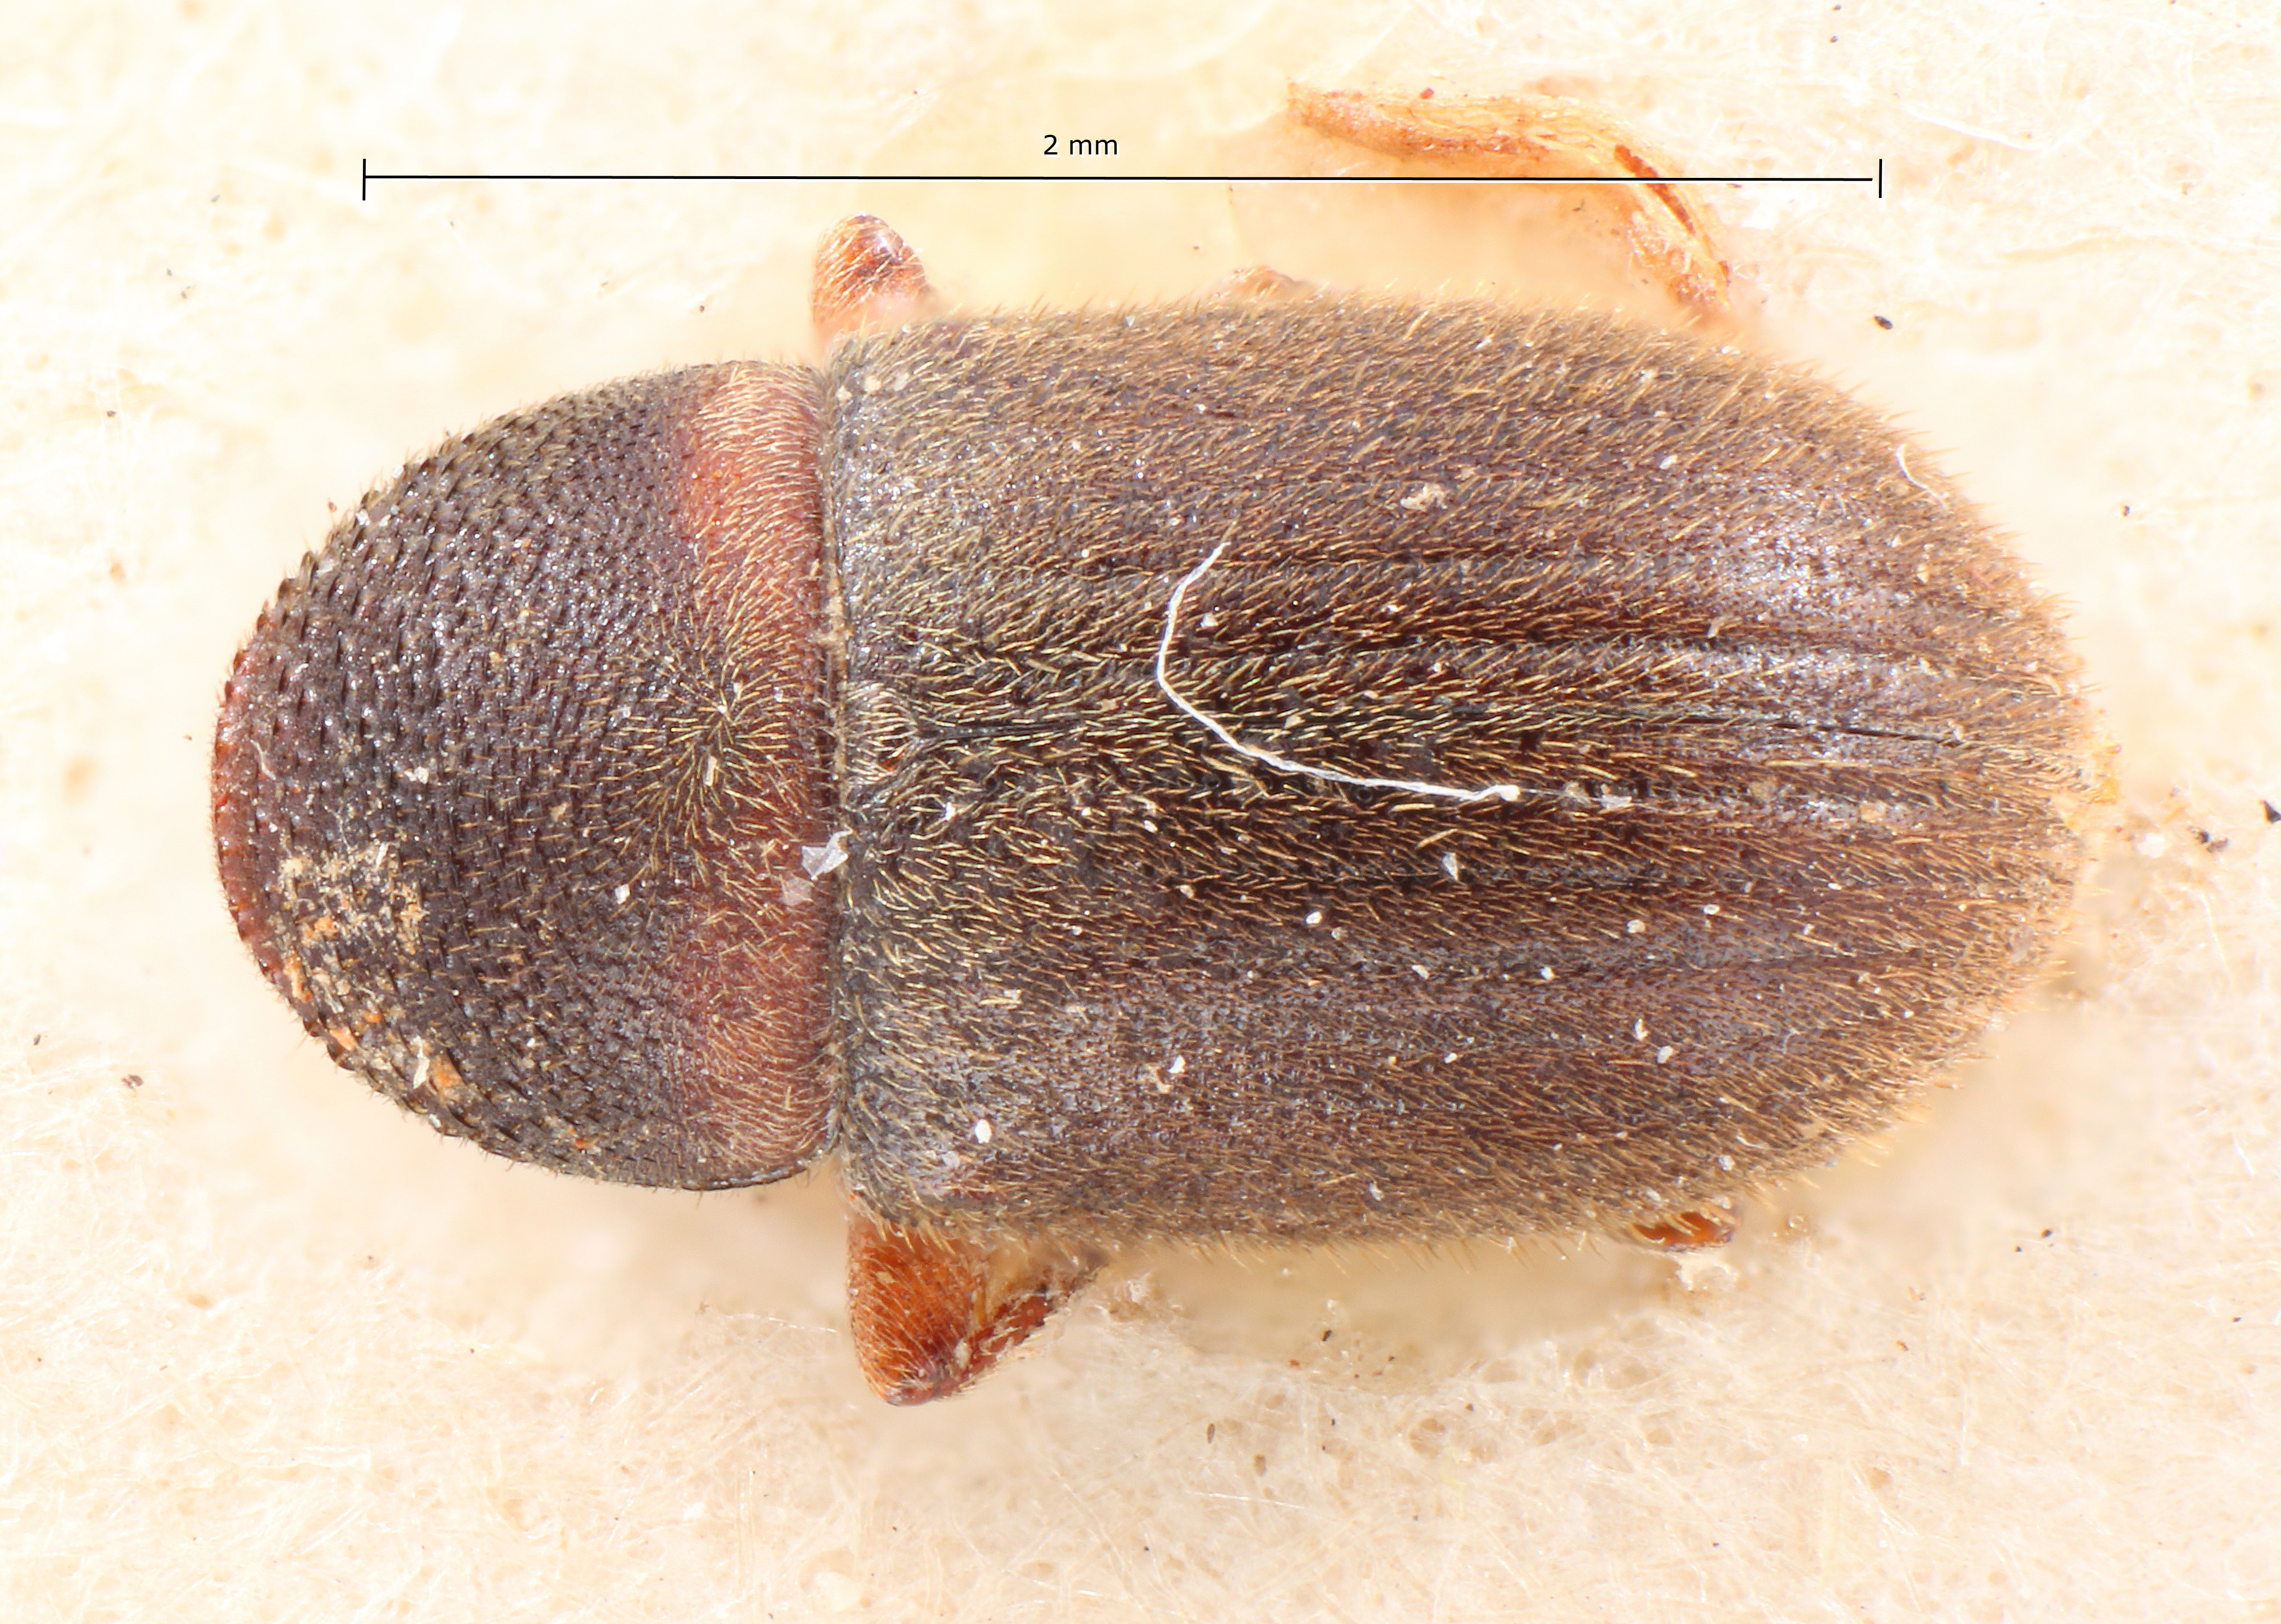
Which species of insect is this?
Problechilus vestitus
